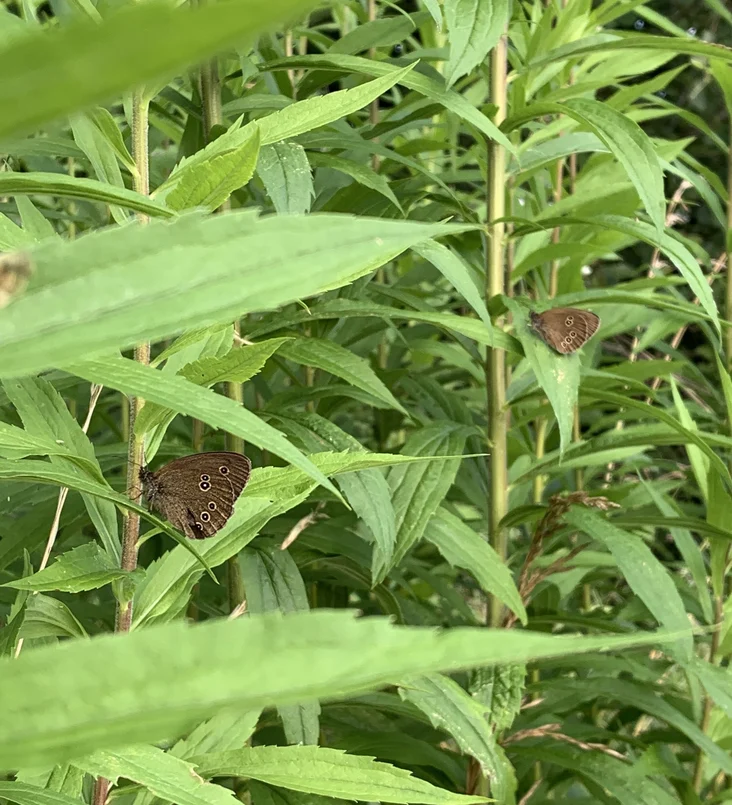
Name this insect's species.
Aphantopus hyperantus
